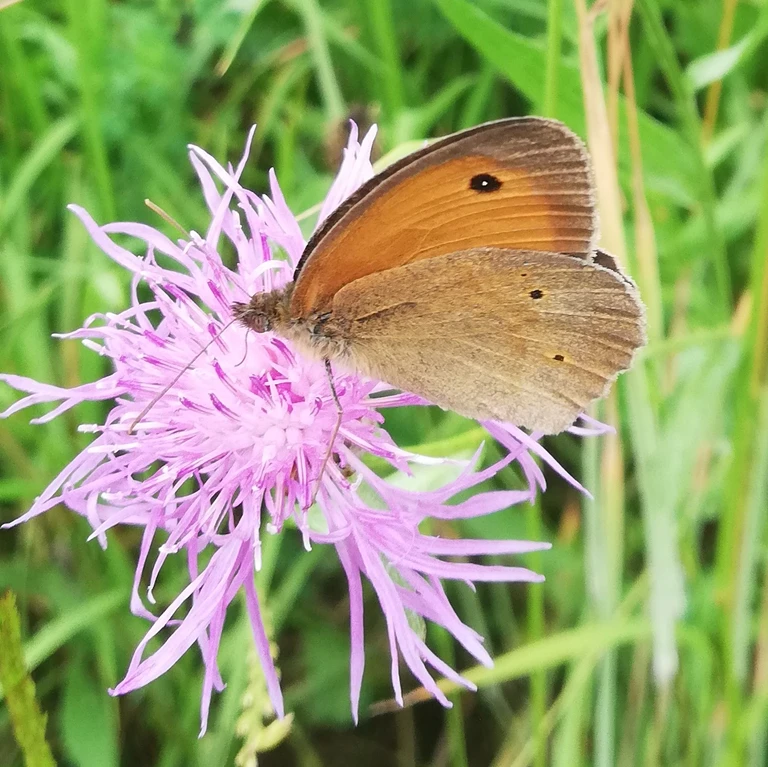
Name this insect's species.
Maniola jurtina
